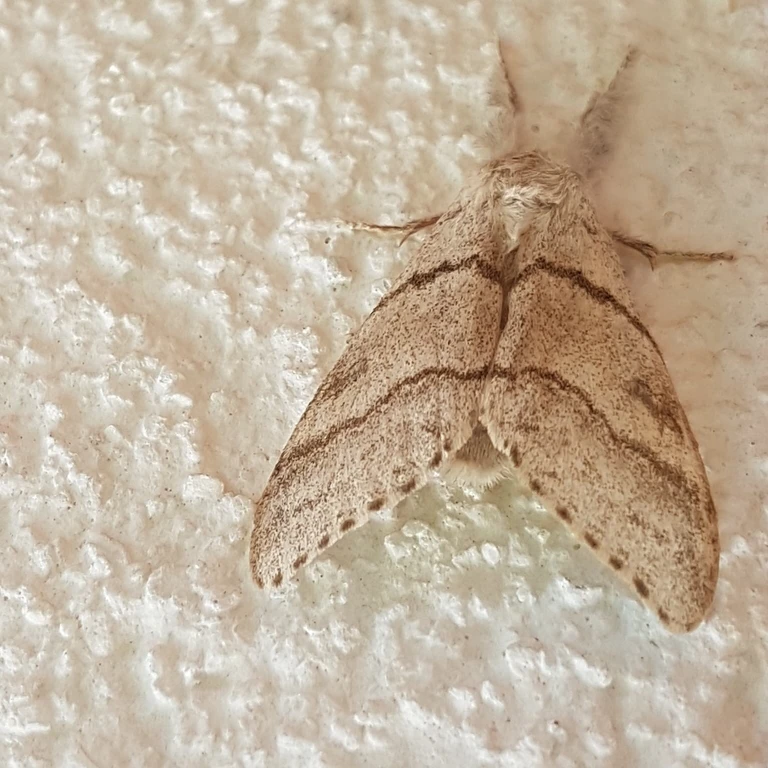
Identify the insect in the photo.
Calliteara pudibunda
